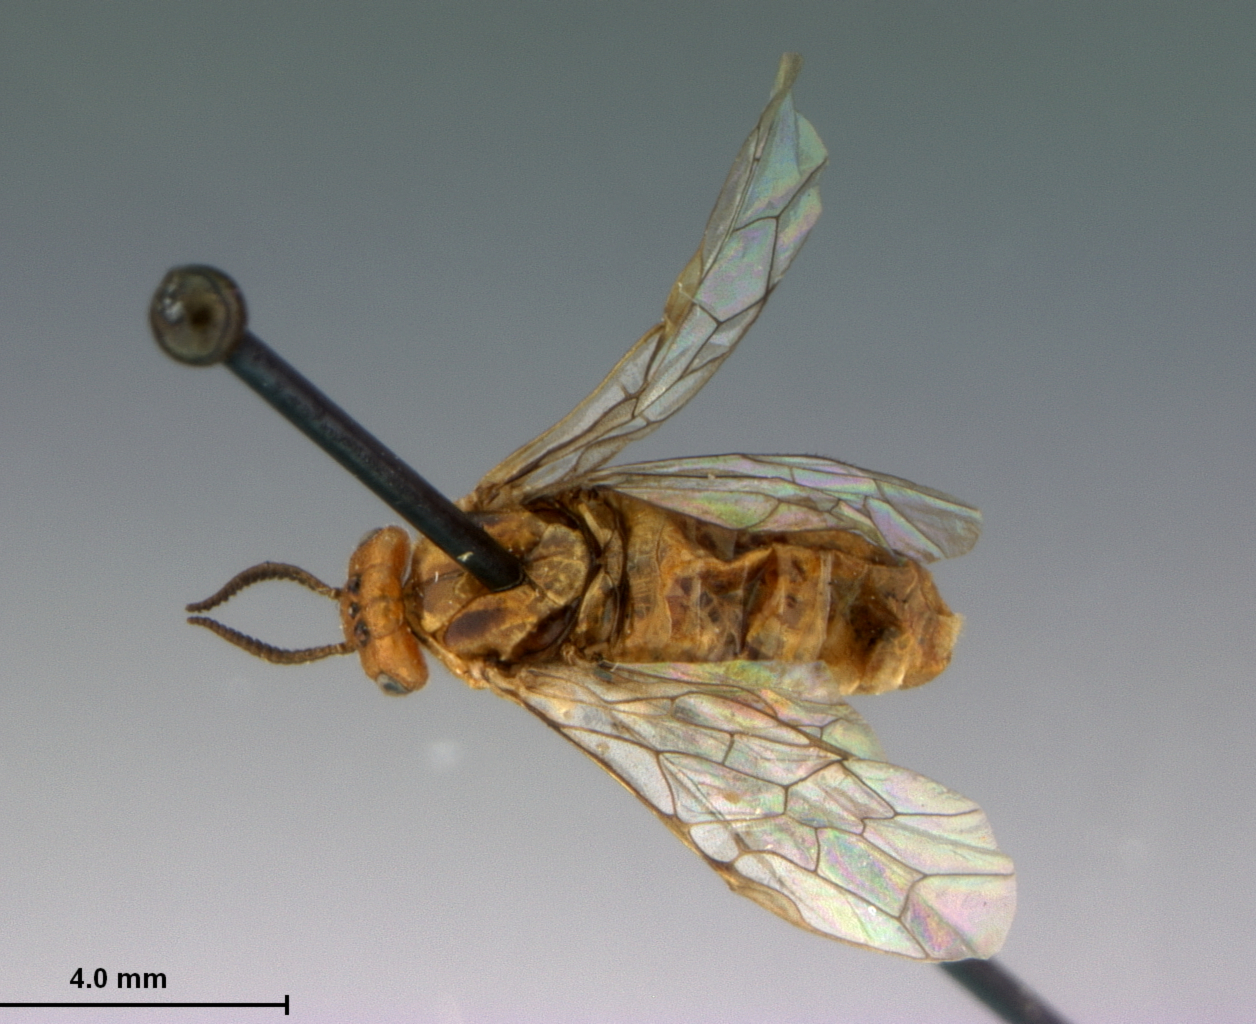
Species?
Neodiprion demoides
